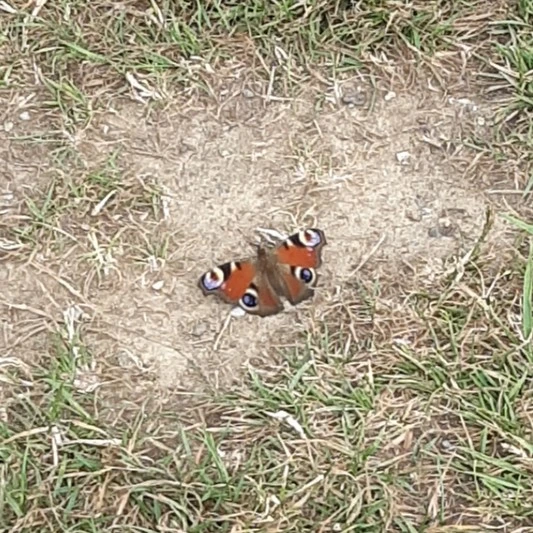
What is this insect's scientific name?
Aglais io
